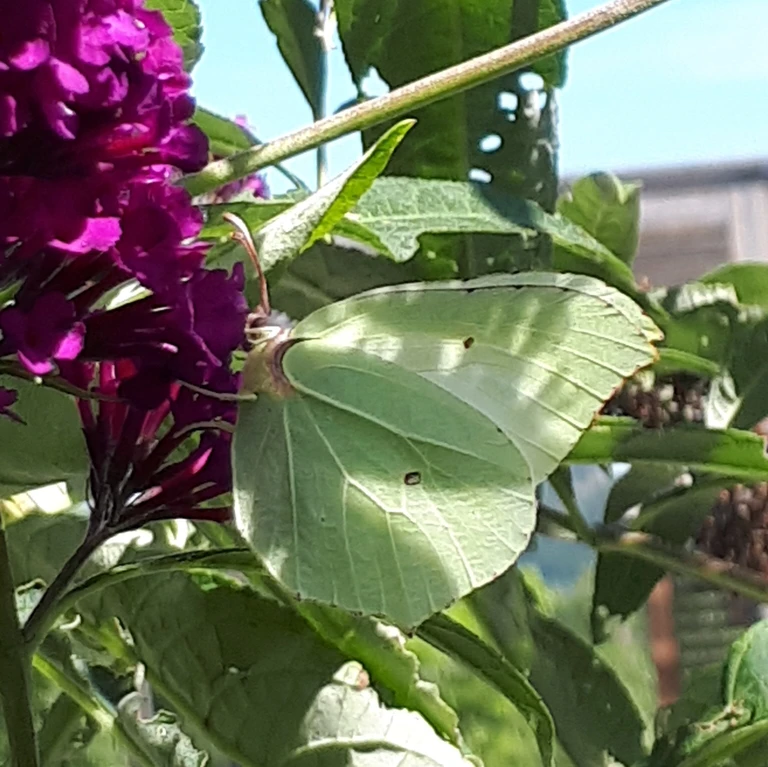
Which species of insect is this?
Gonepteryx rhamni
